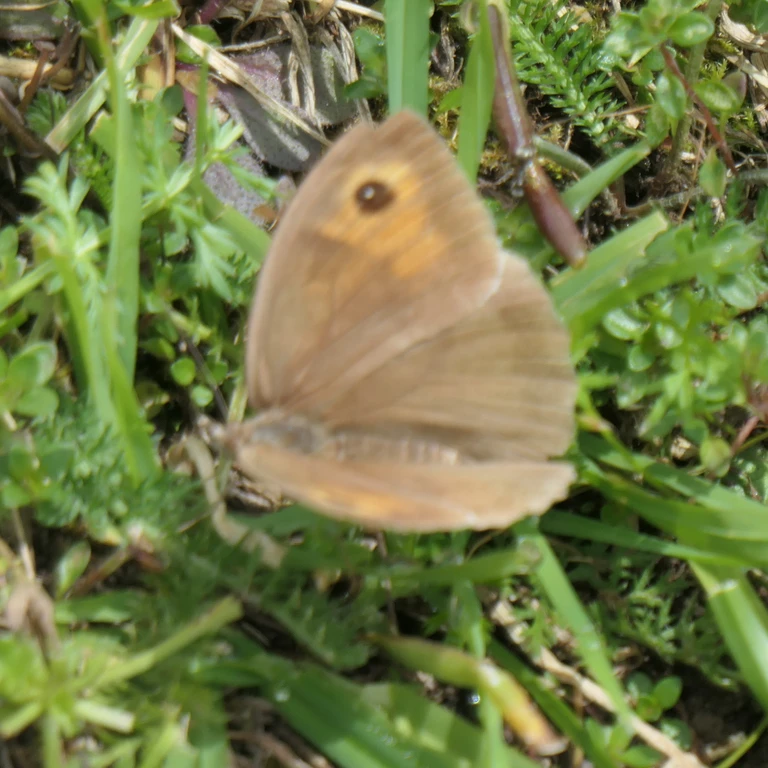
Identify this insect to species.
Maniola jurtina
